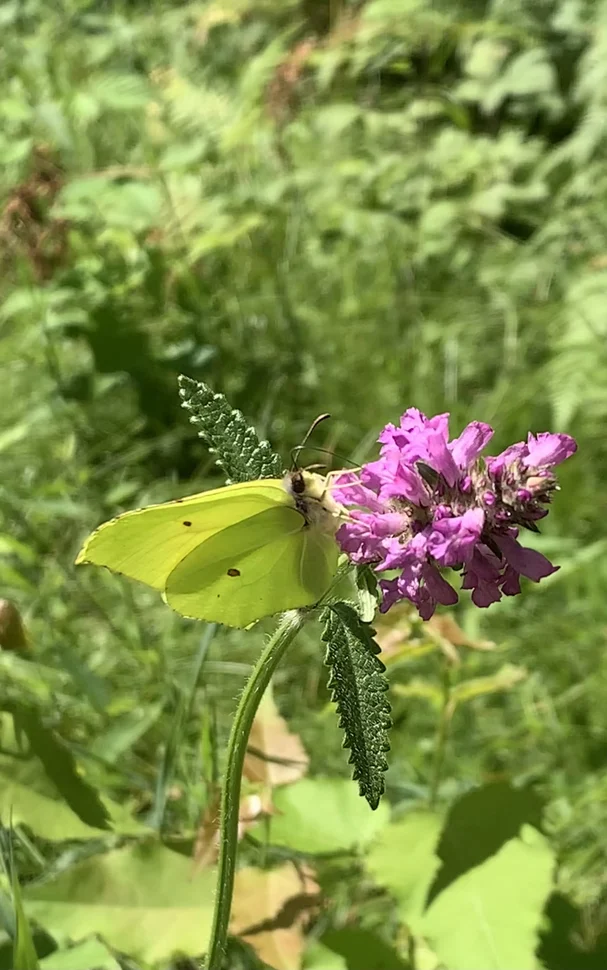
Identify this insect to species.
Gonepteryx rhamni
